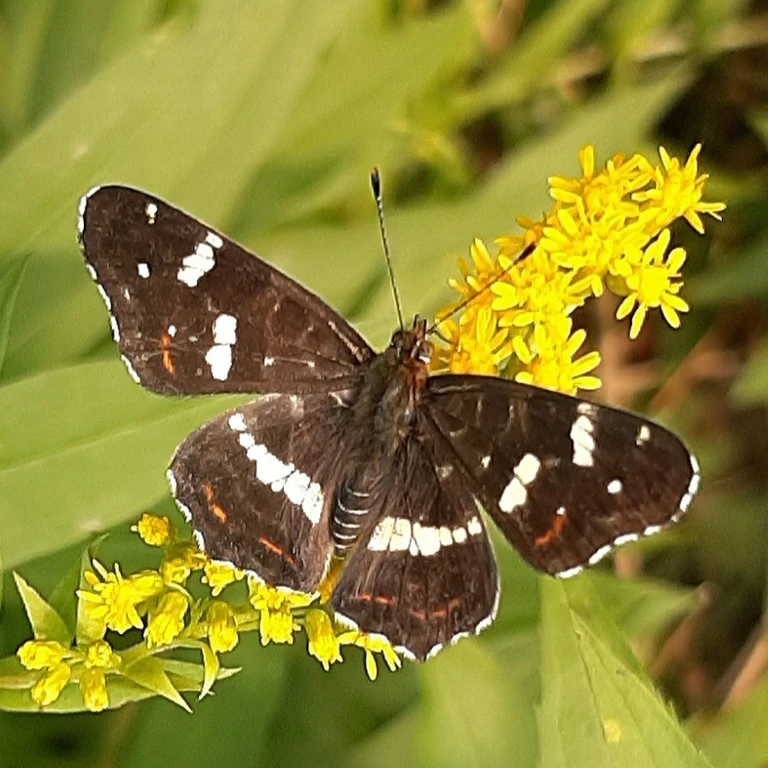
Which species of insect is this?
Araschnia levana
